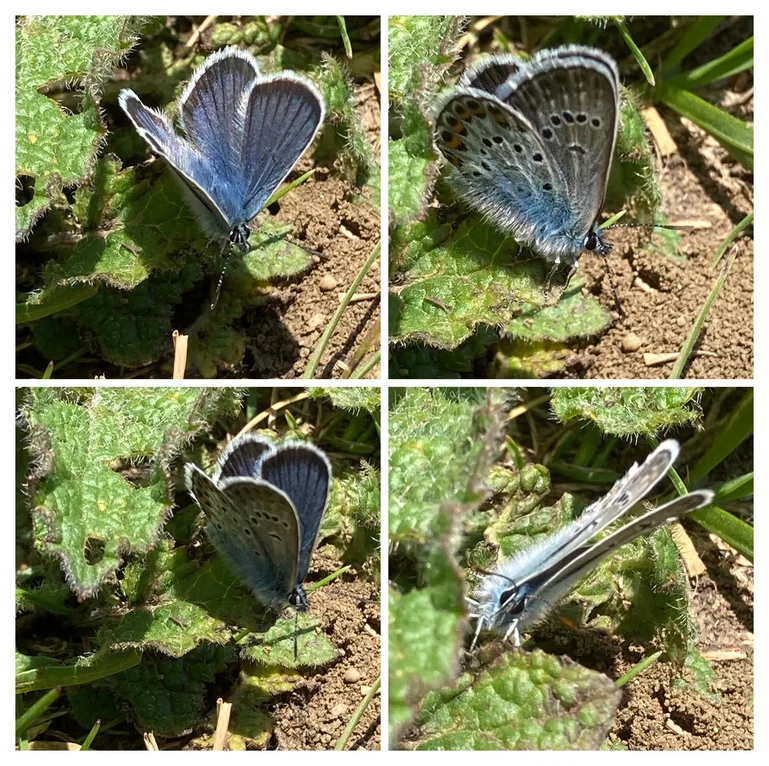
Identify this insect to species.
Plebejus argus
